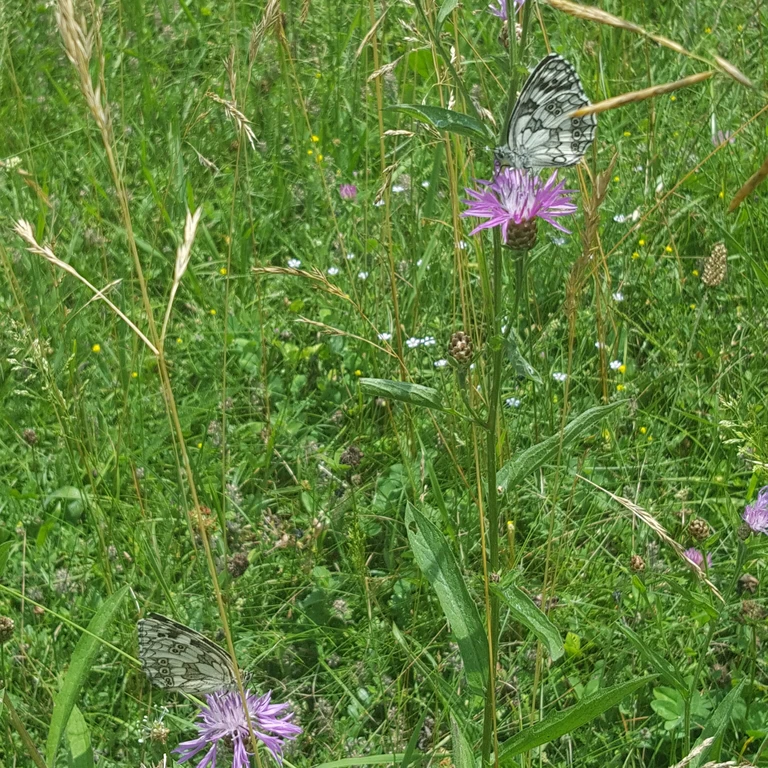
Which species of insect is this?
Melanargia galathea
